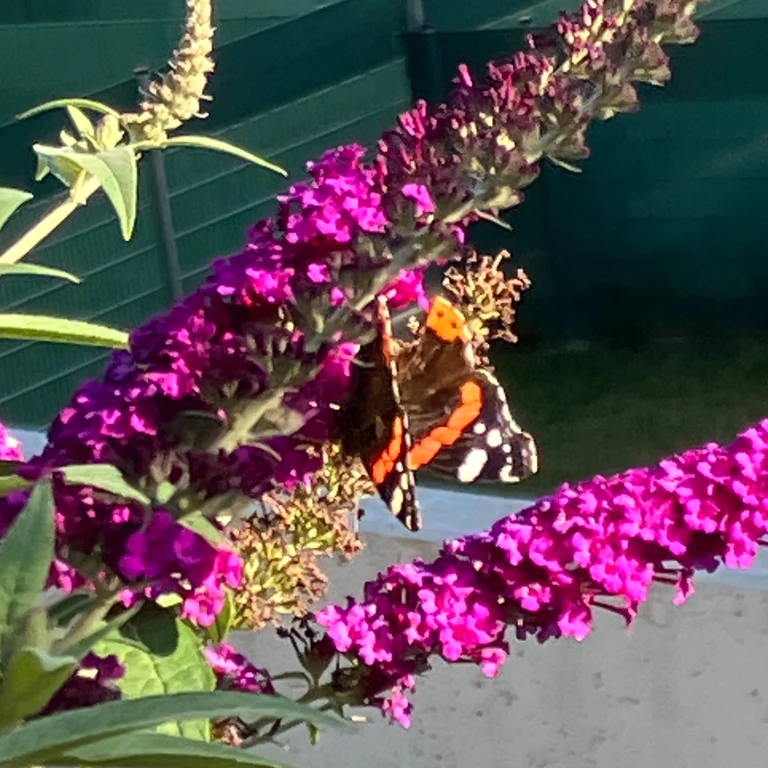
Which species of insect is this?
Vanessa atalanta
